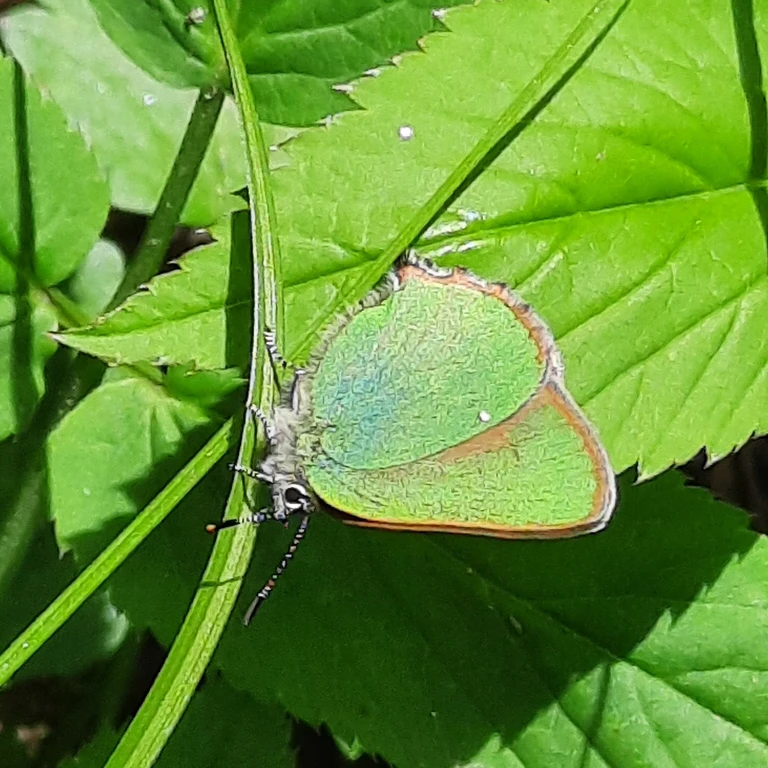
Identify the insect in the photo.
Callophrys rubi
